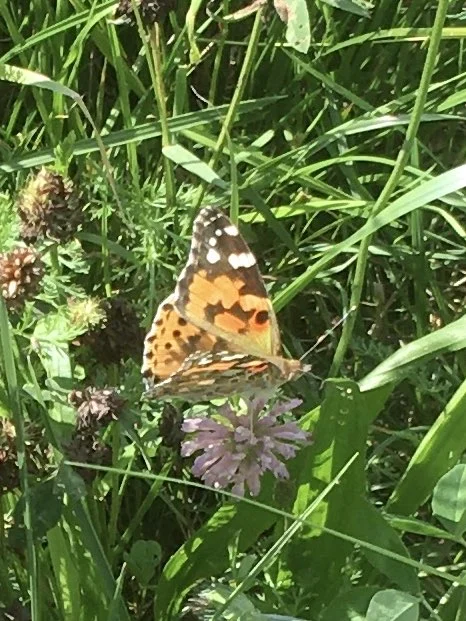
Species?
Vanessa cardui
